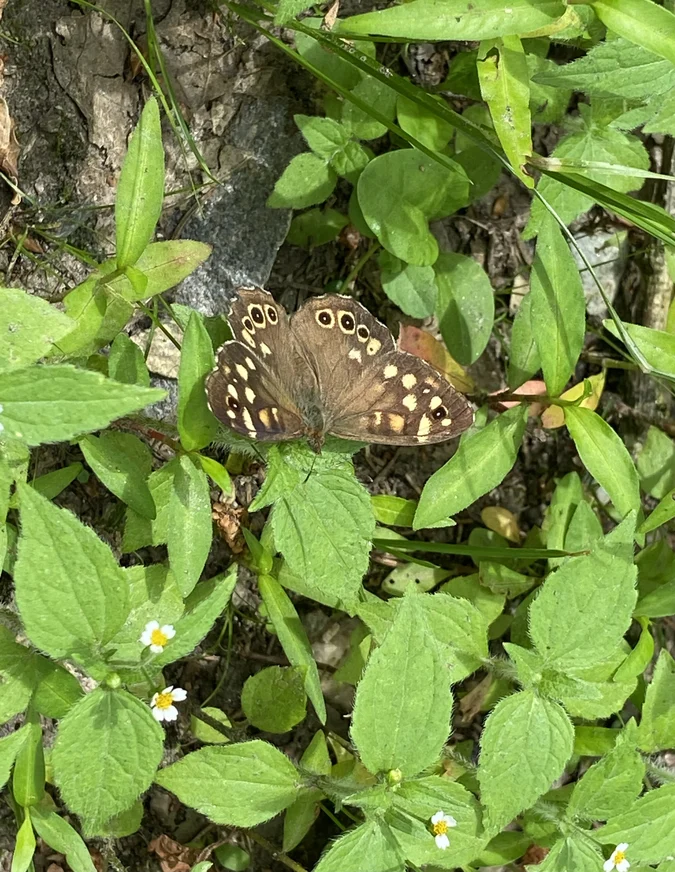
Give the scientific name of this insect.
Pararge aegeria
